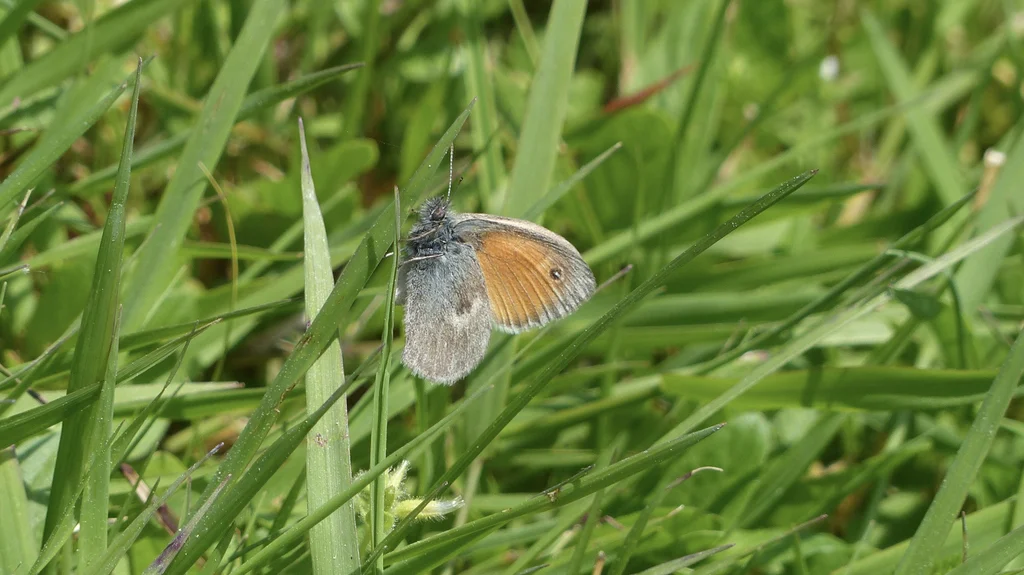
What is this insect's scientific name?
Coenonympha pamphilus
